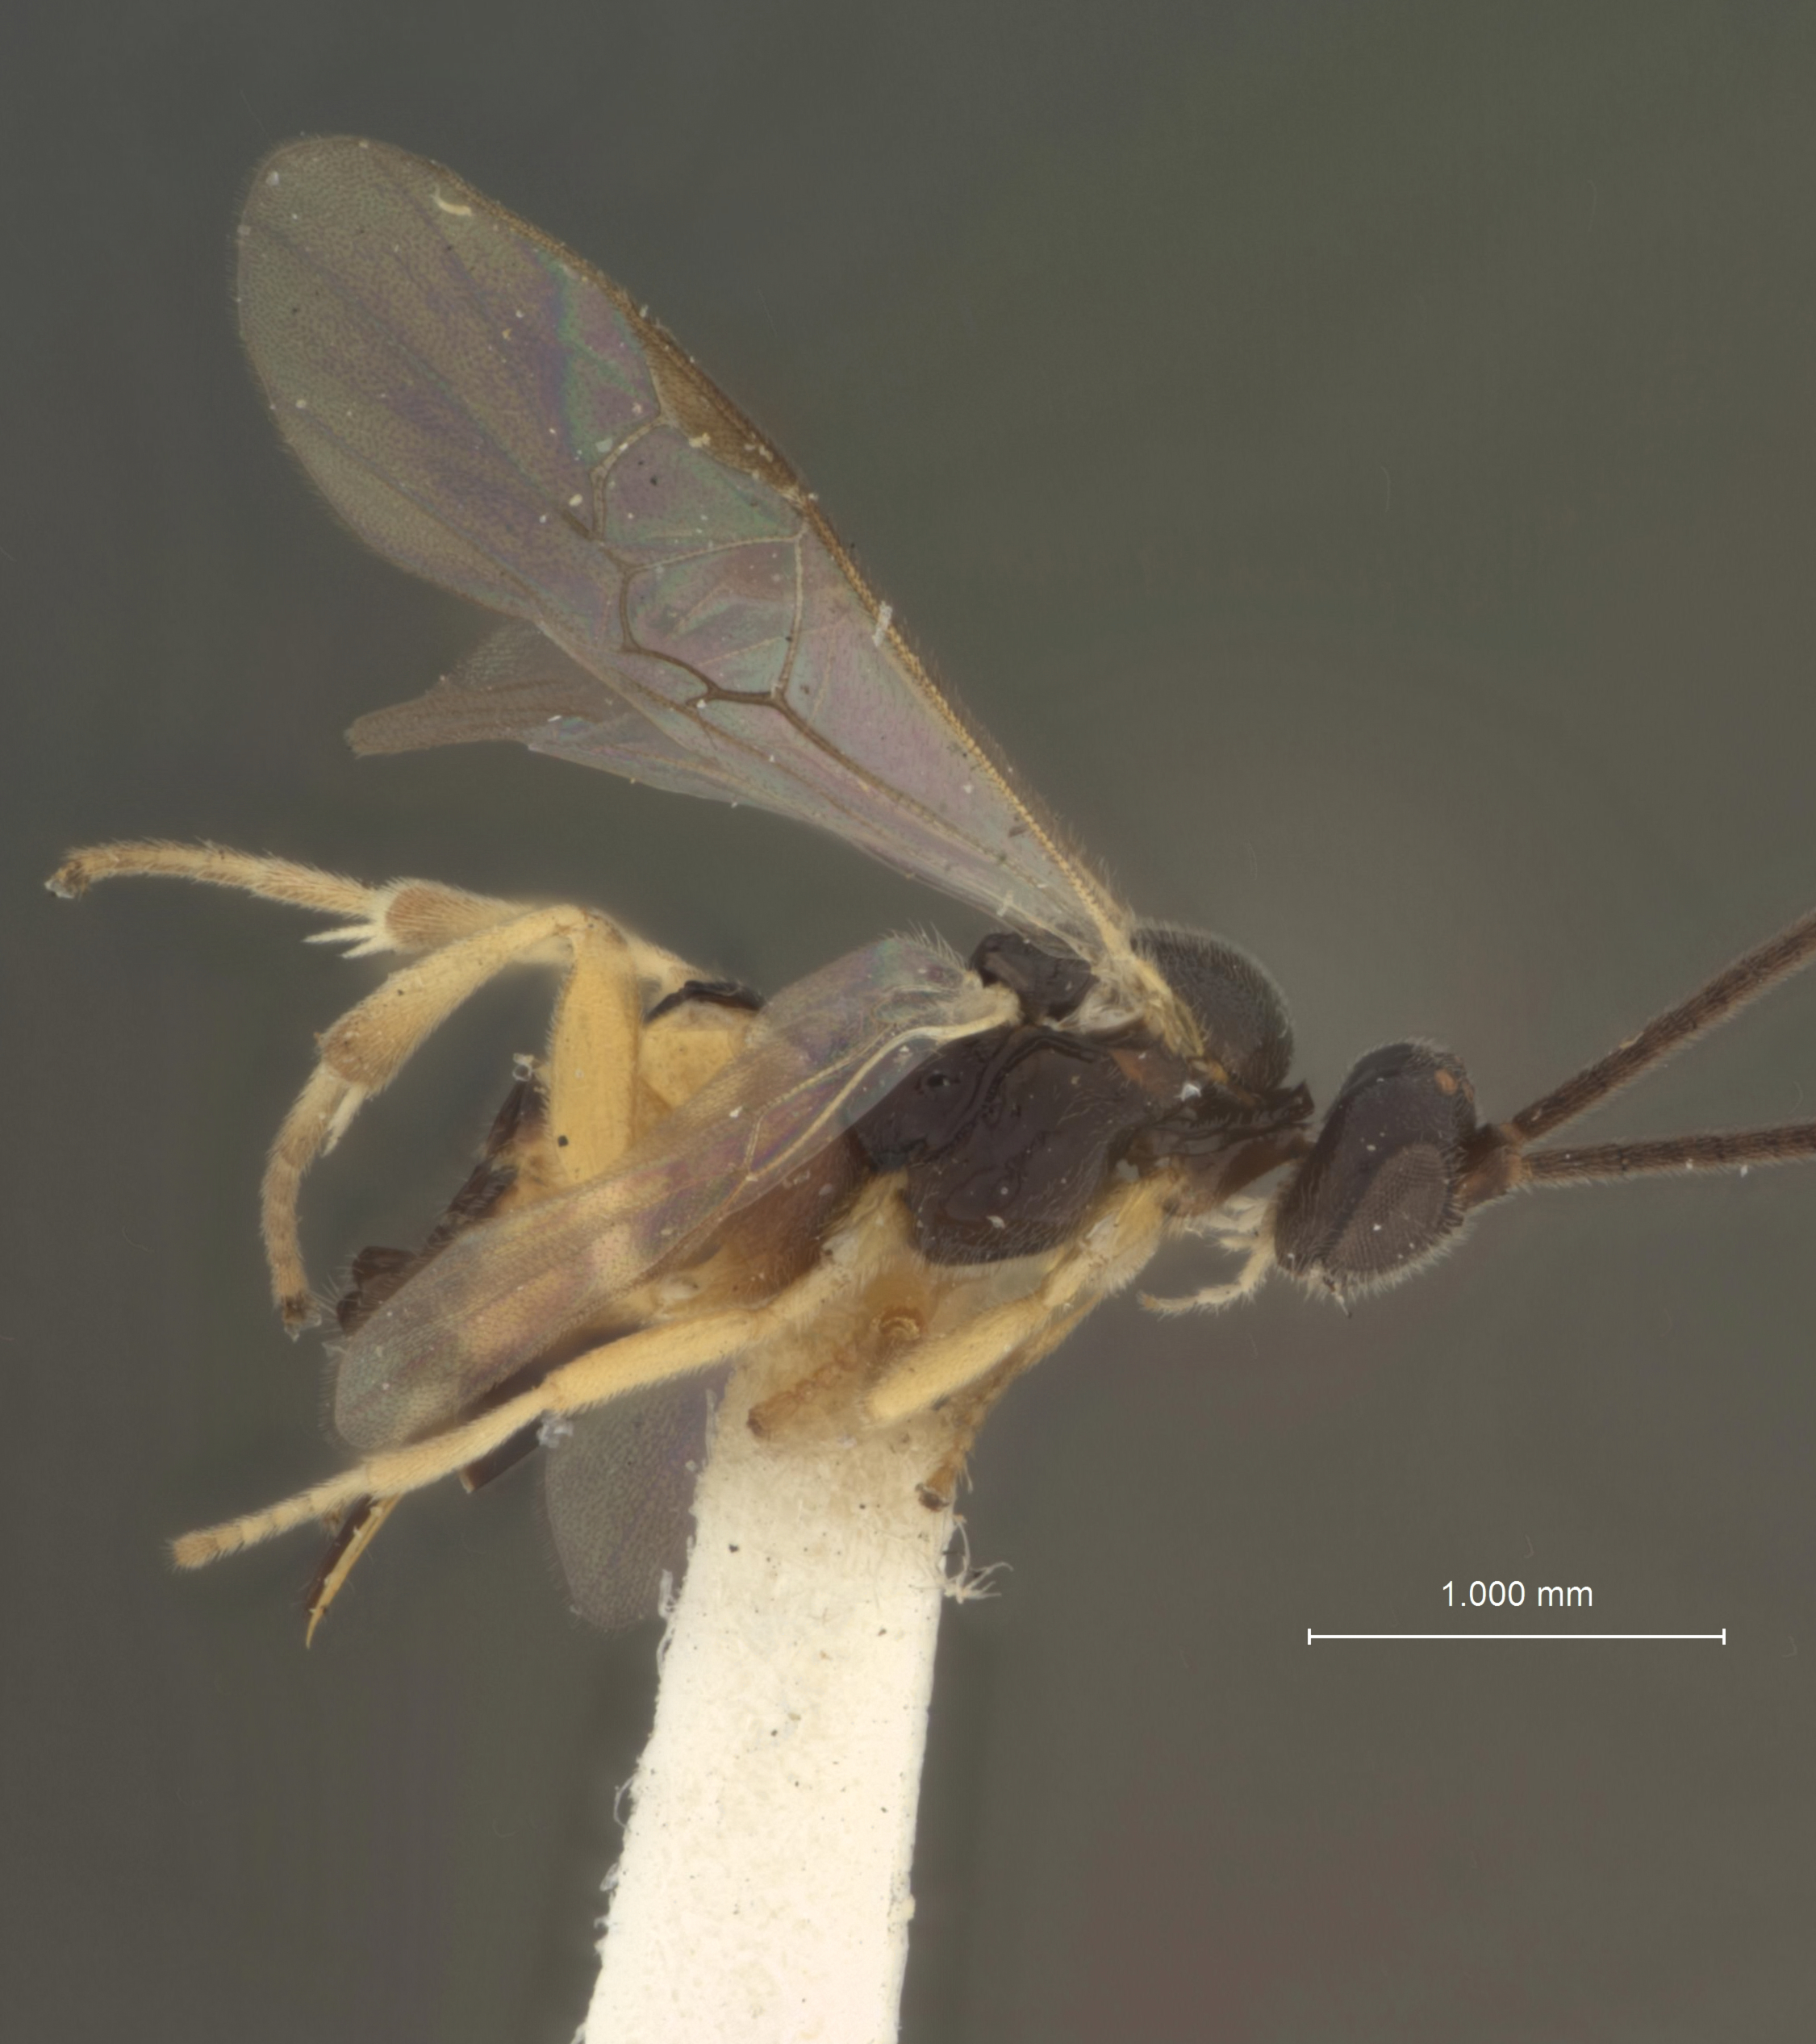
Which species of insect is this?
Apanteles belippae
